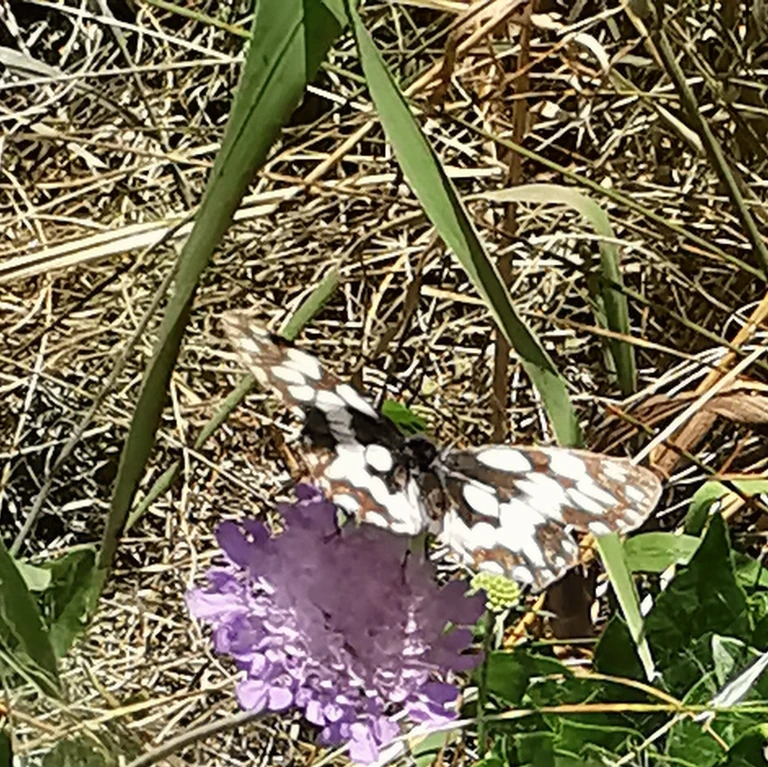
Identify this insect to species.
Melanargia galathea
